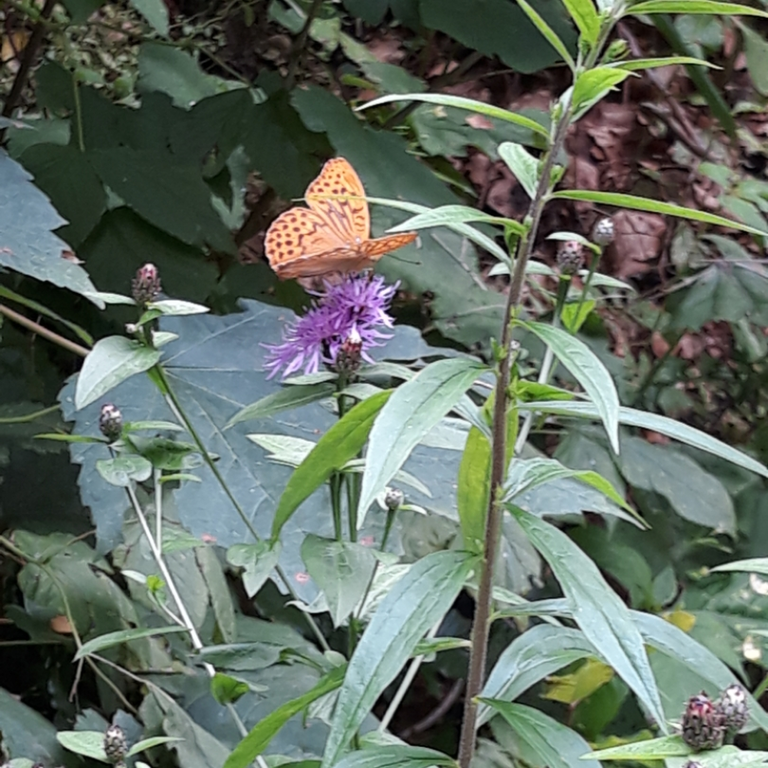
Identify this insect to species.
Argynnis paphia
